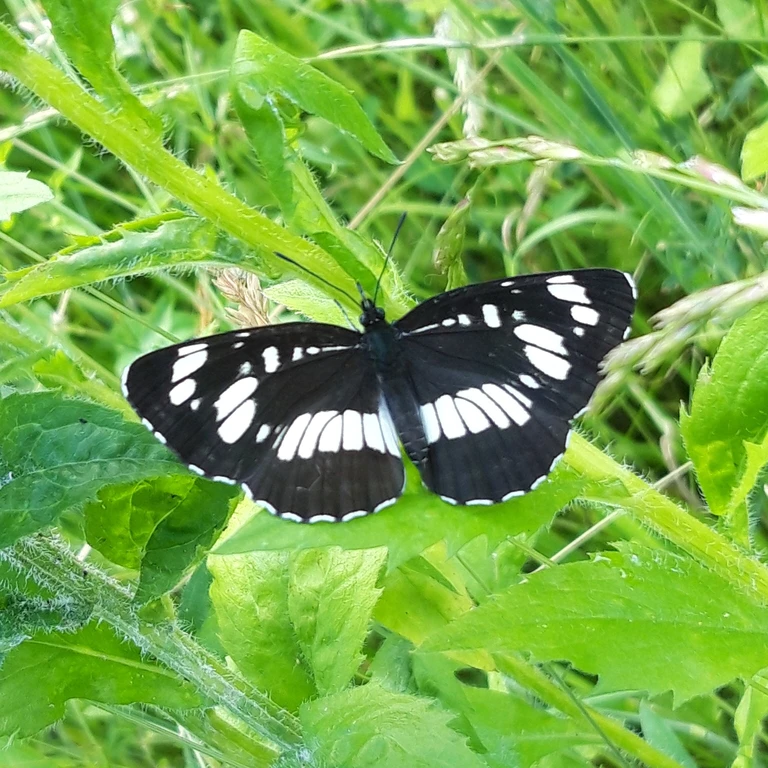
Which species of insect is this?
Neptis rivularis
